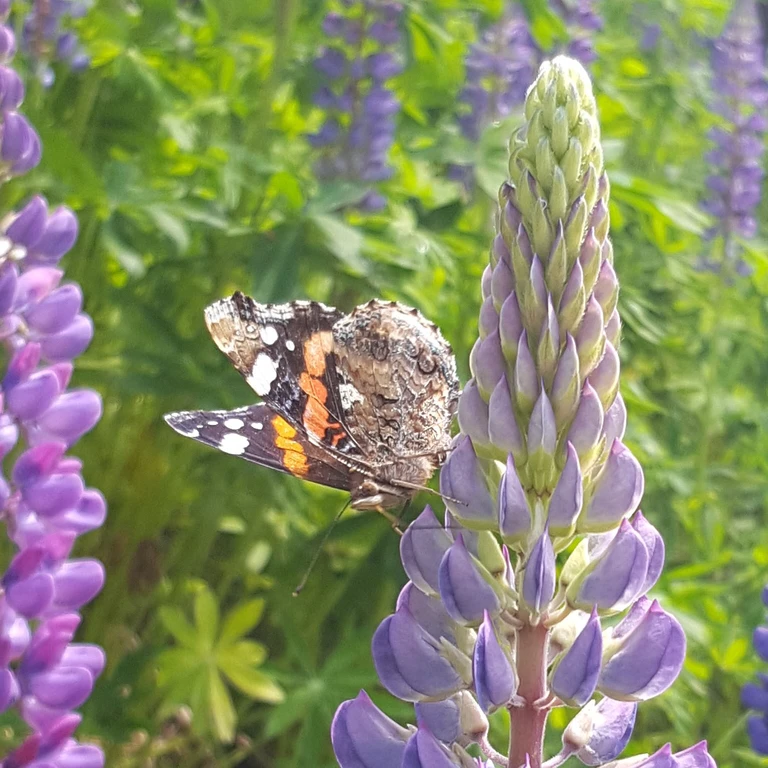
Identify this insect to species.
Vanessa atalanta
